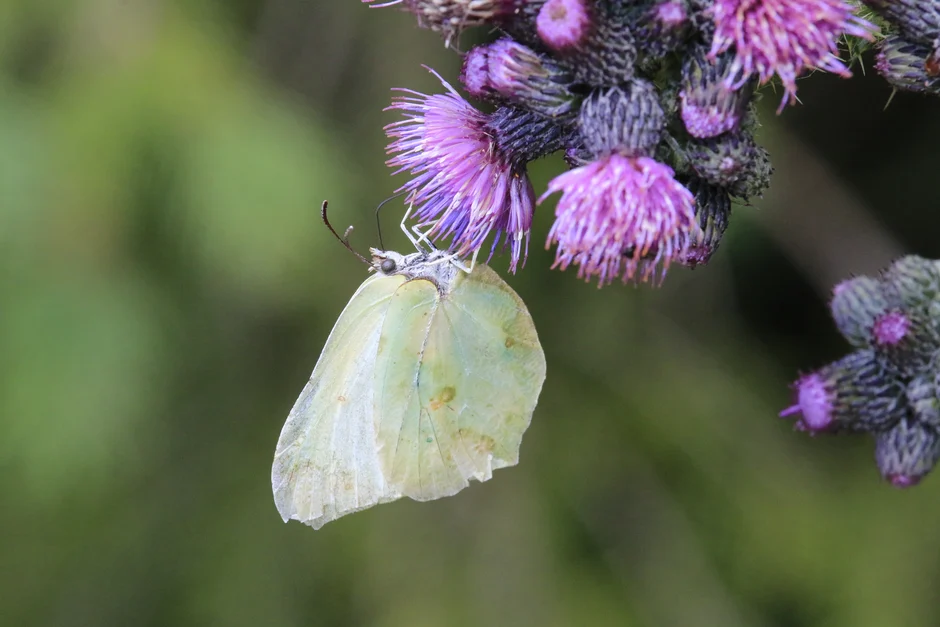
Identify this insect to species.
Gonepteryx rhamni
